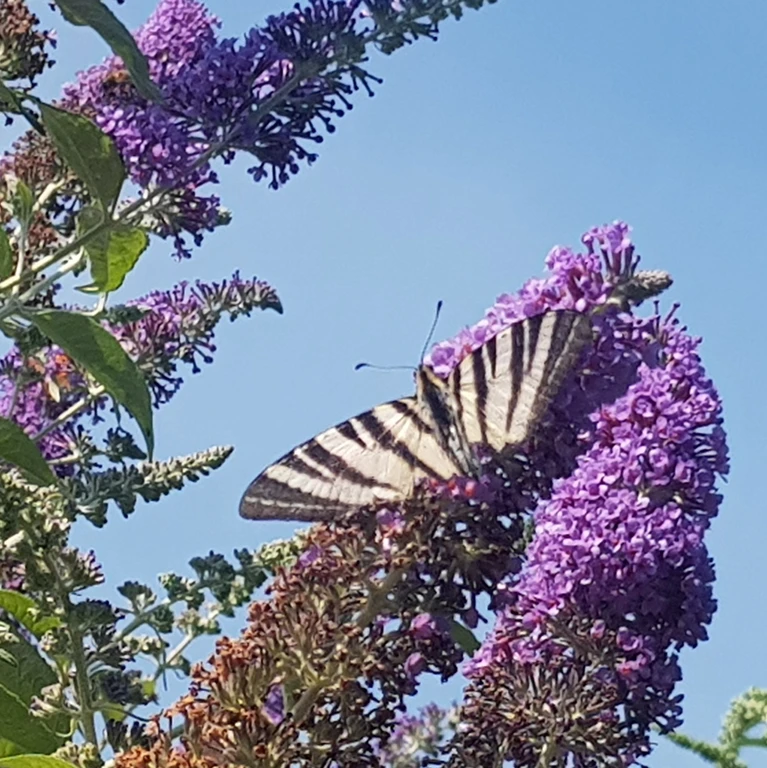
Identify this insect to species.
Iphiclides podalirius
